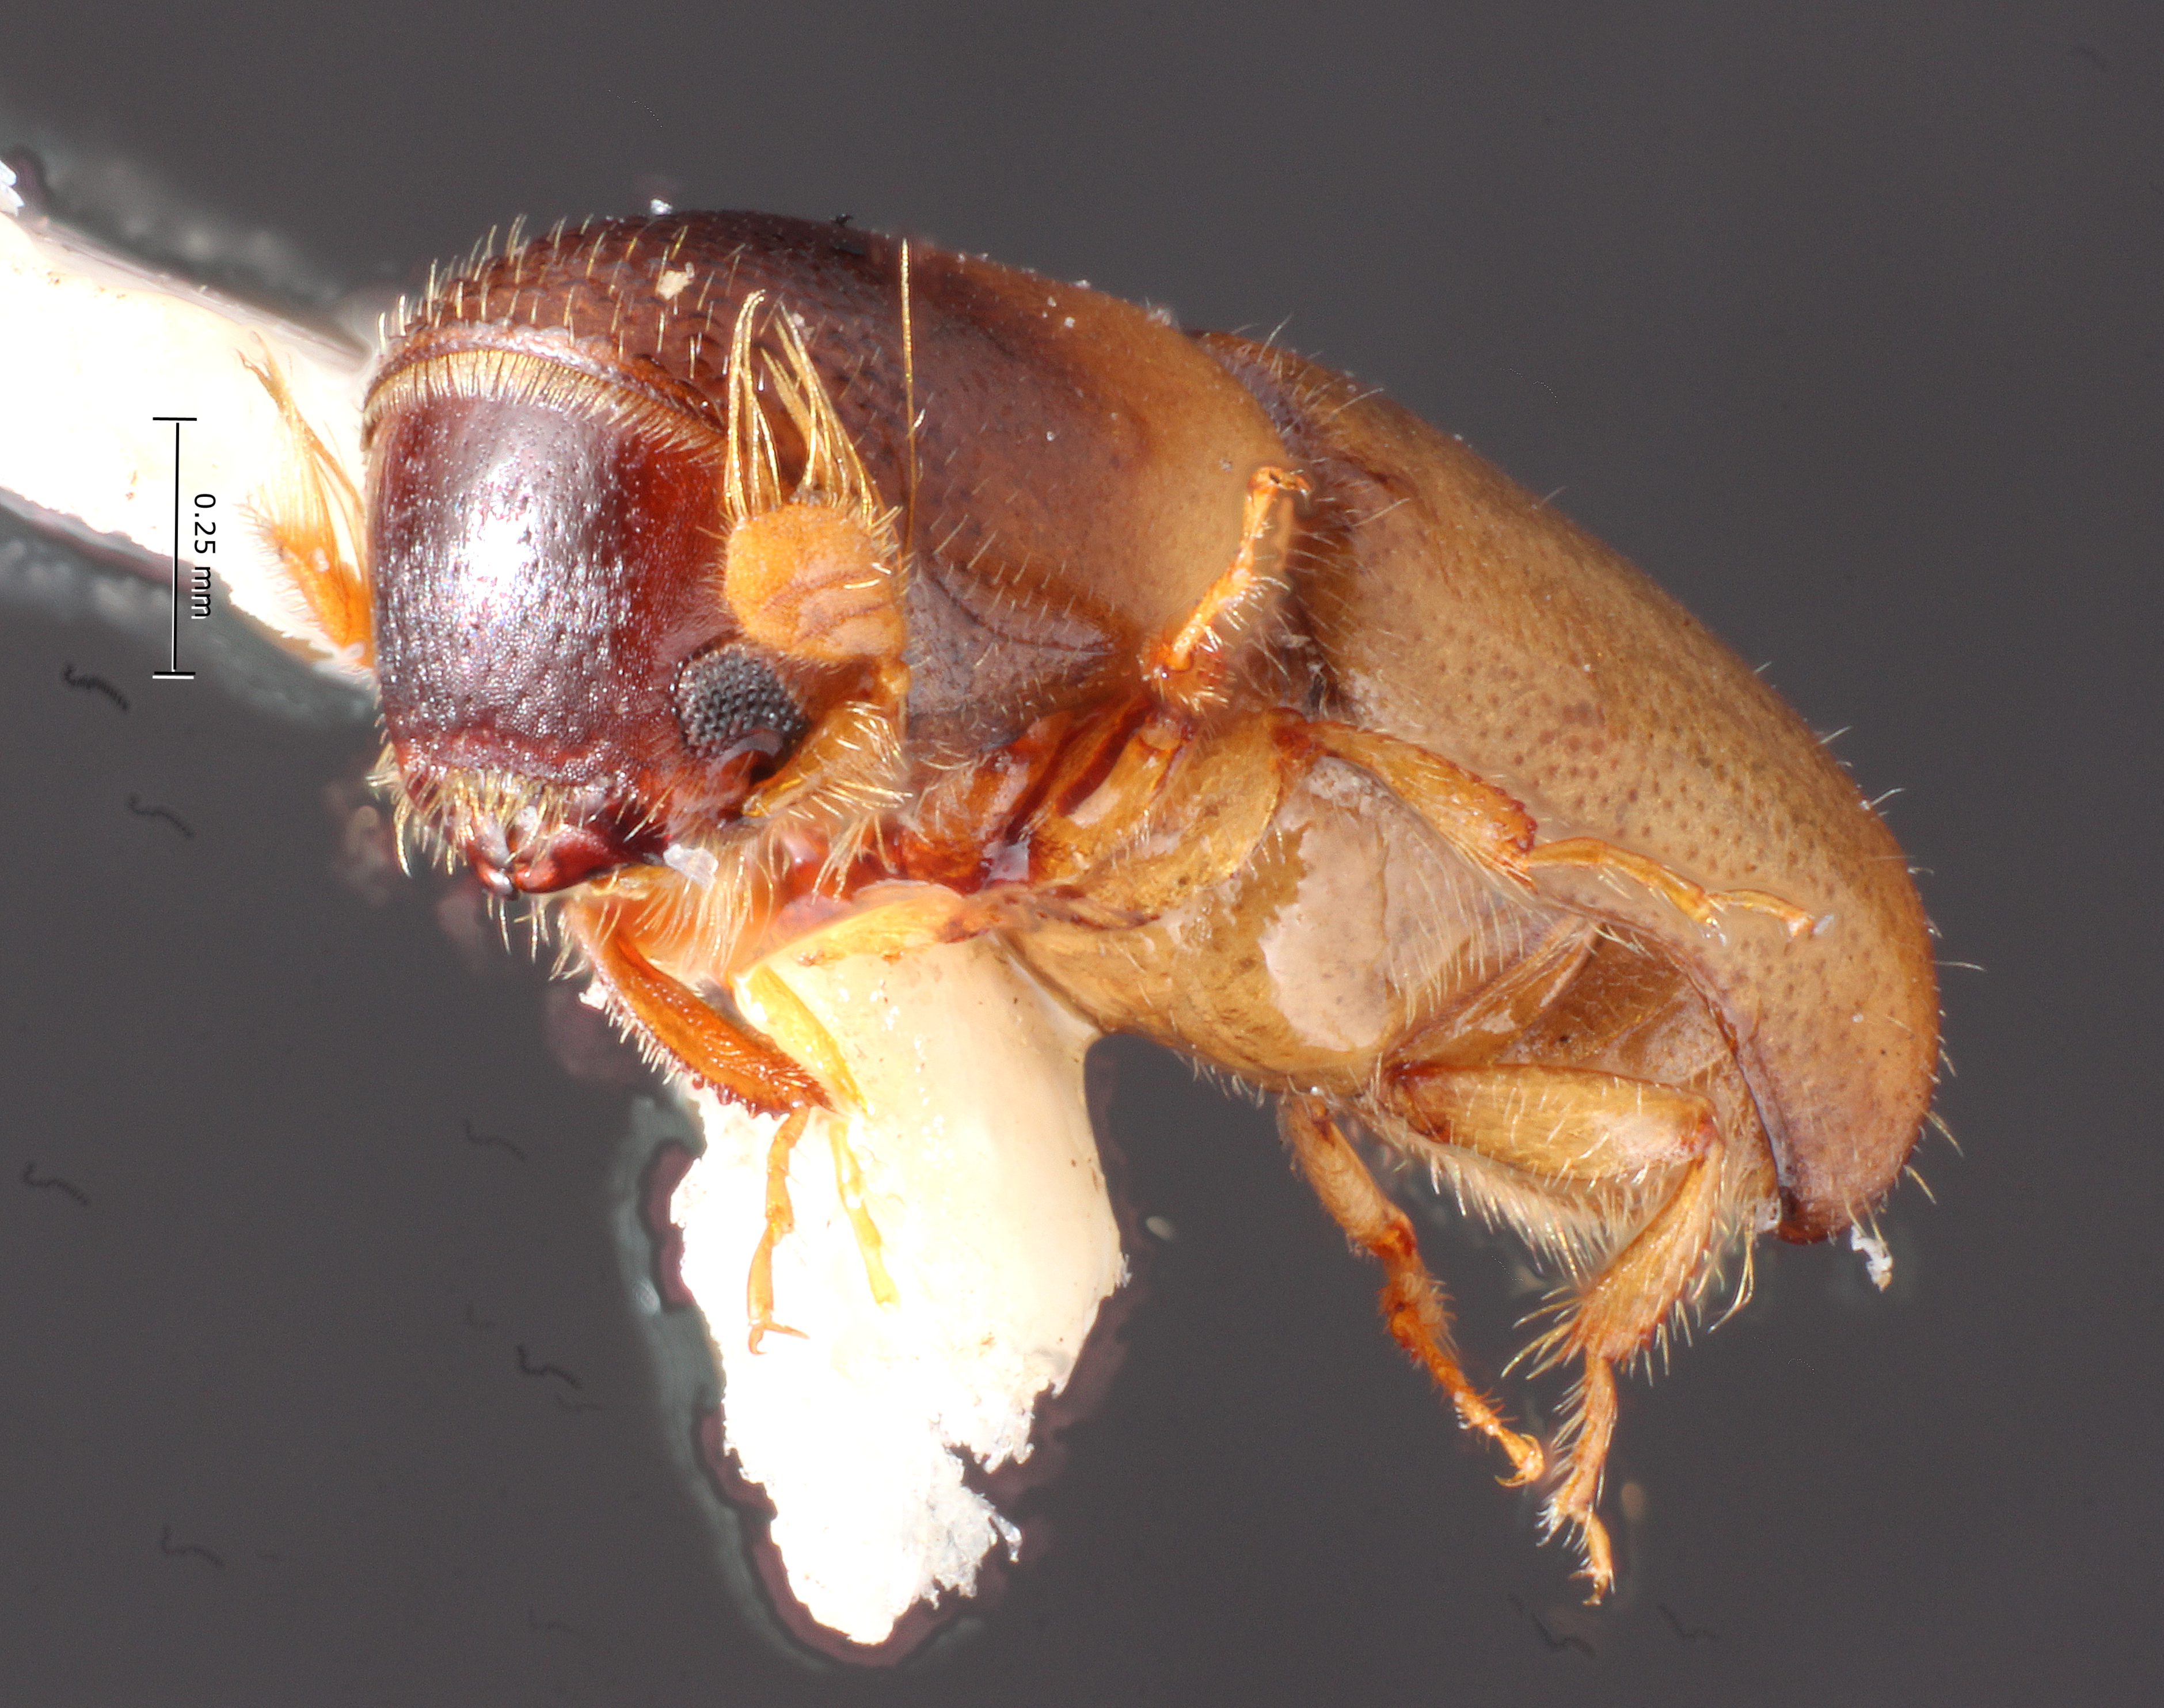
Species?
Monarthrum cordicticum
